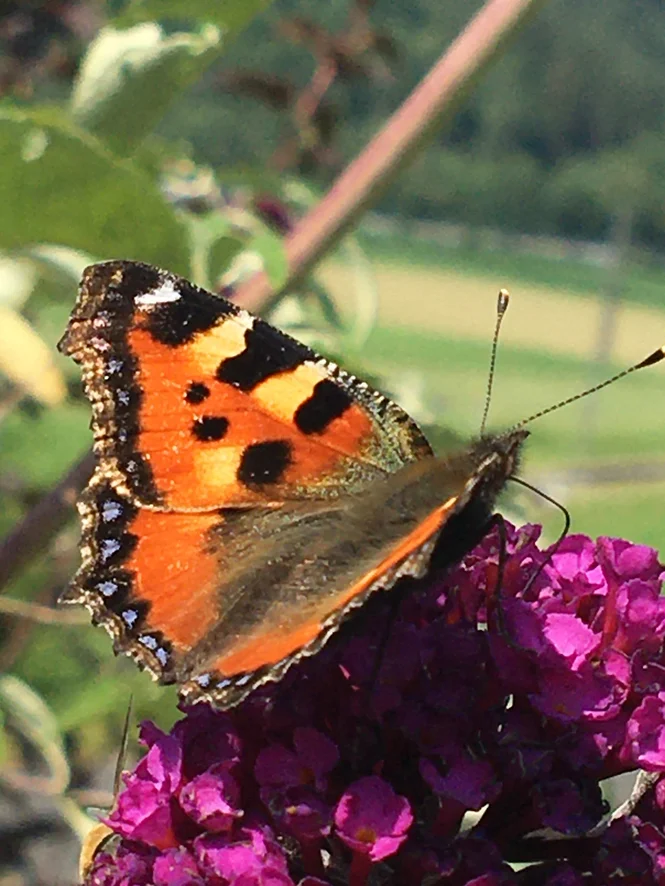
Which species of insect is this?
Aglais urticae
